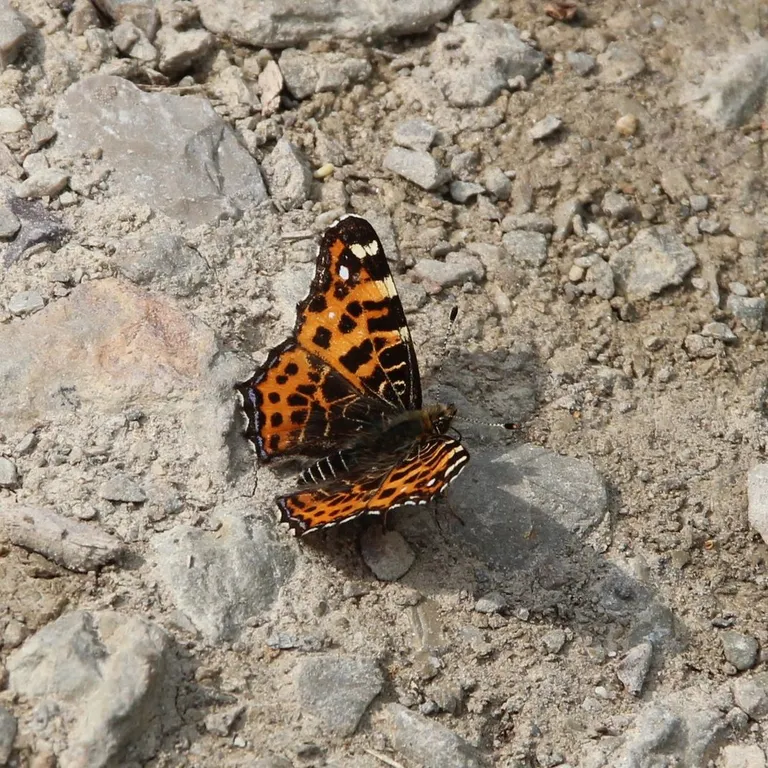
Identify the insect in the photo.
Araschnia levana
